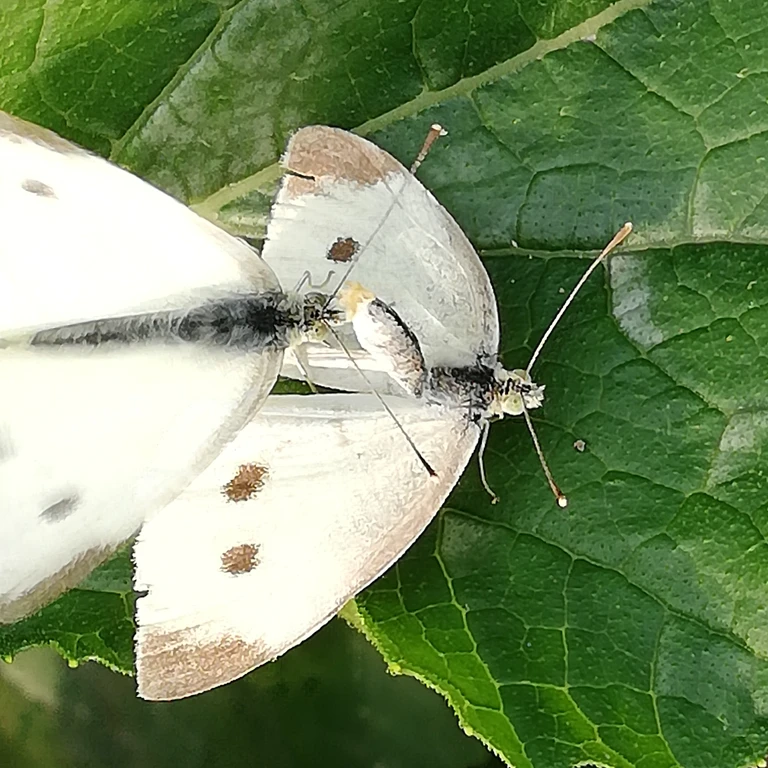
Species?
Pieris rapae
